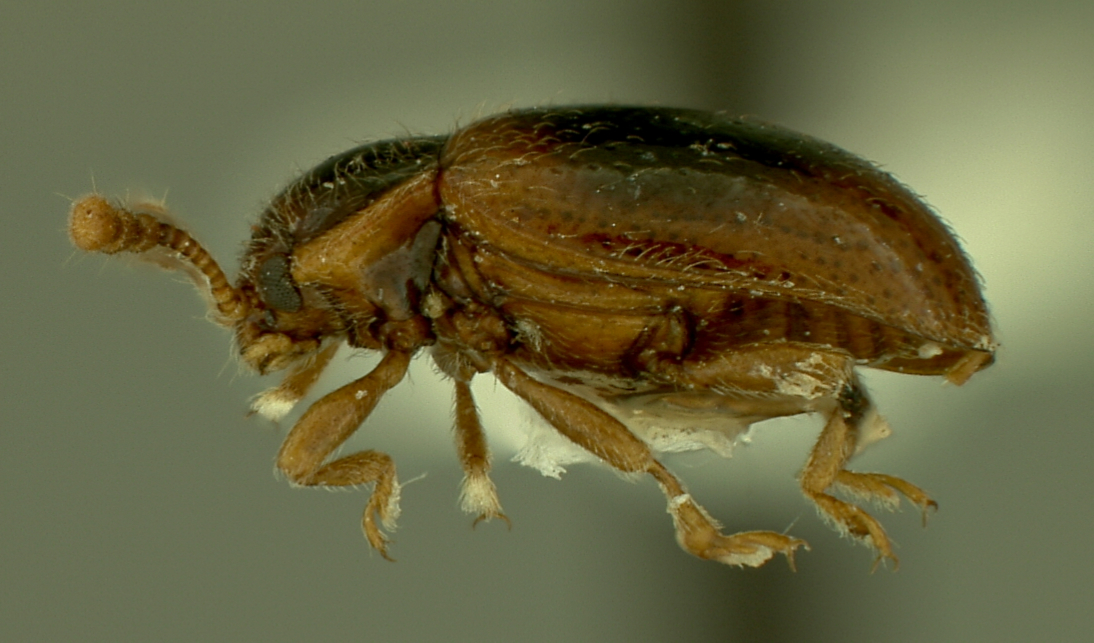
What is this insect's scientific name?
Stenotarsus politus
